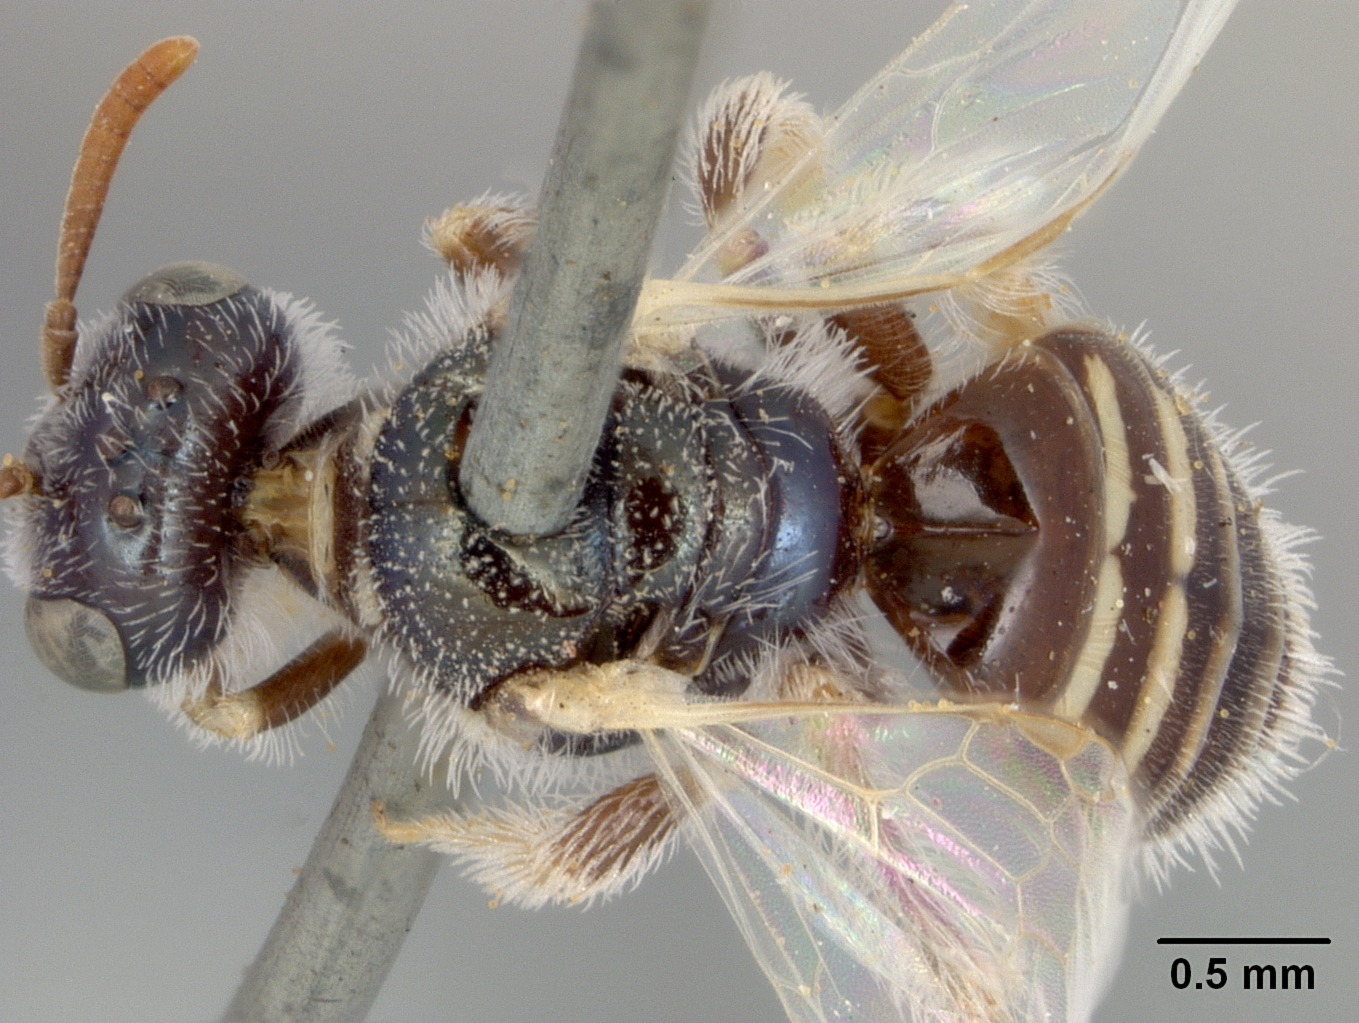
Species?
Perdita heterothecae
